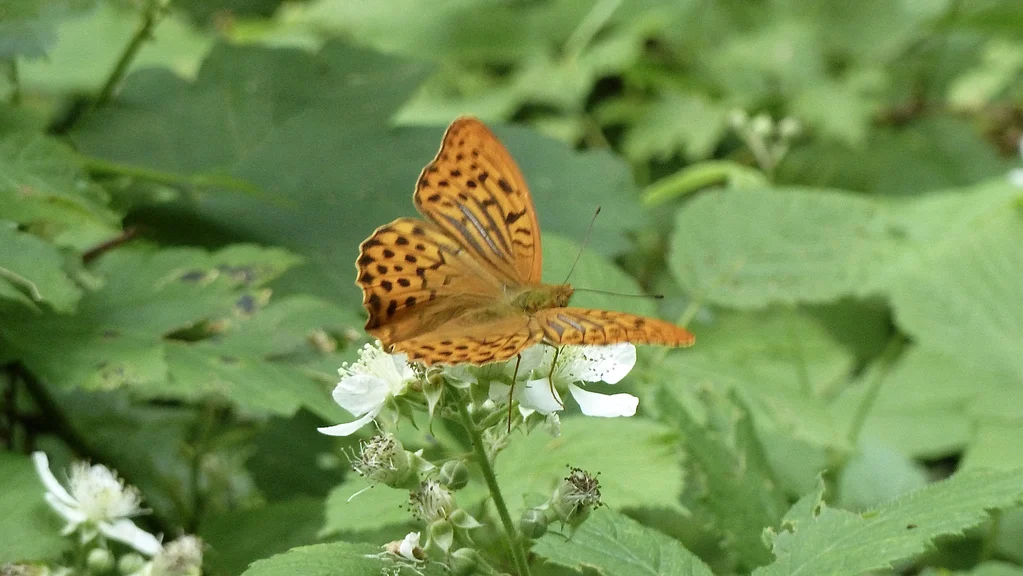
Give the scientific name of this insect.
Argynnis paphia
